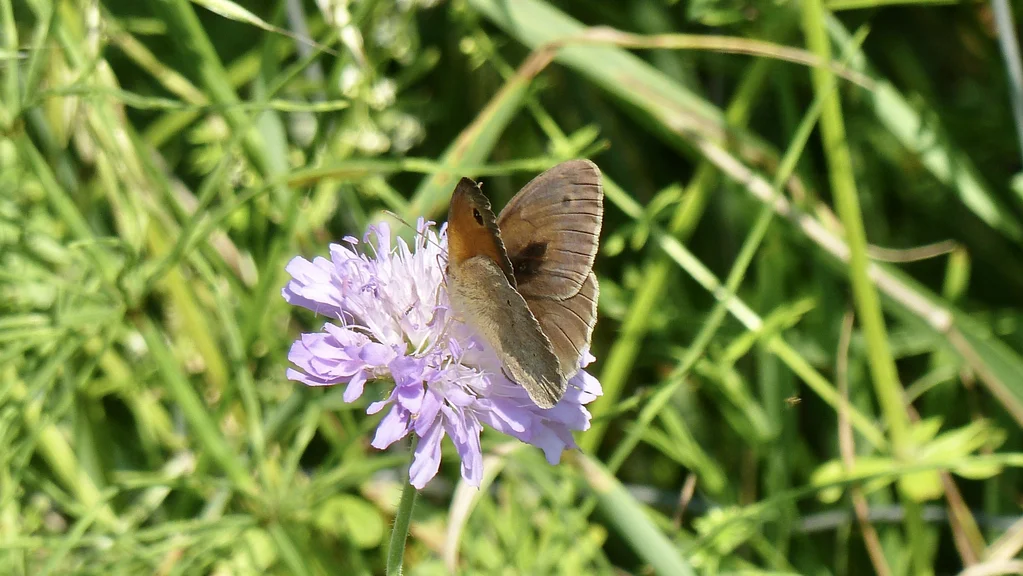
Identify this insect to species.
Maniola jurtina
